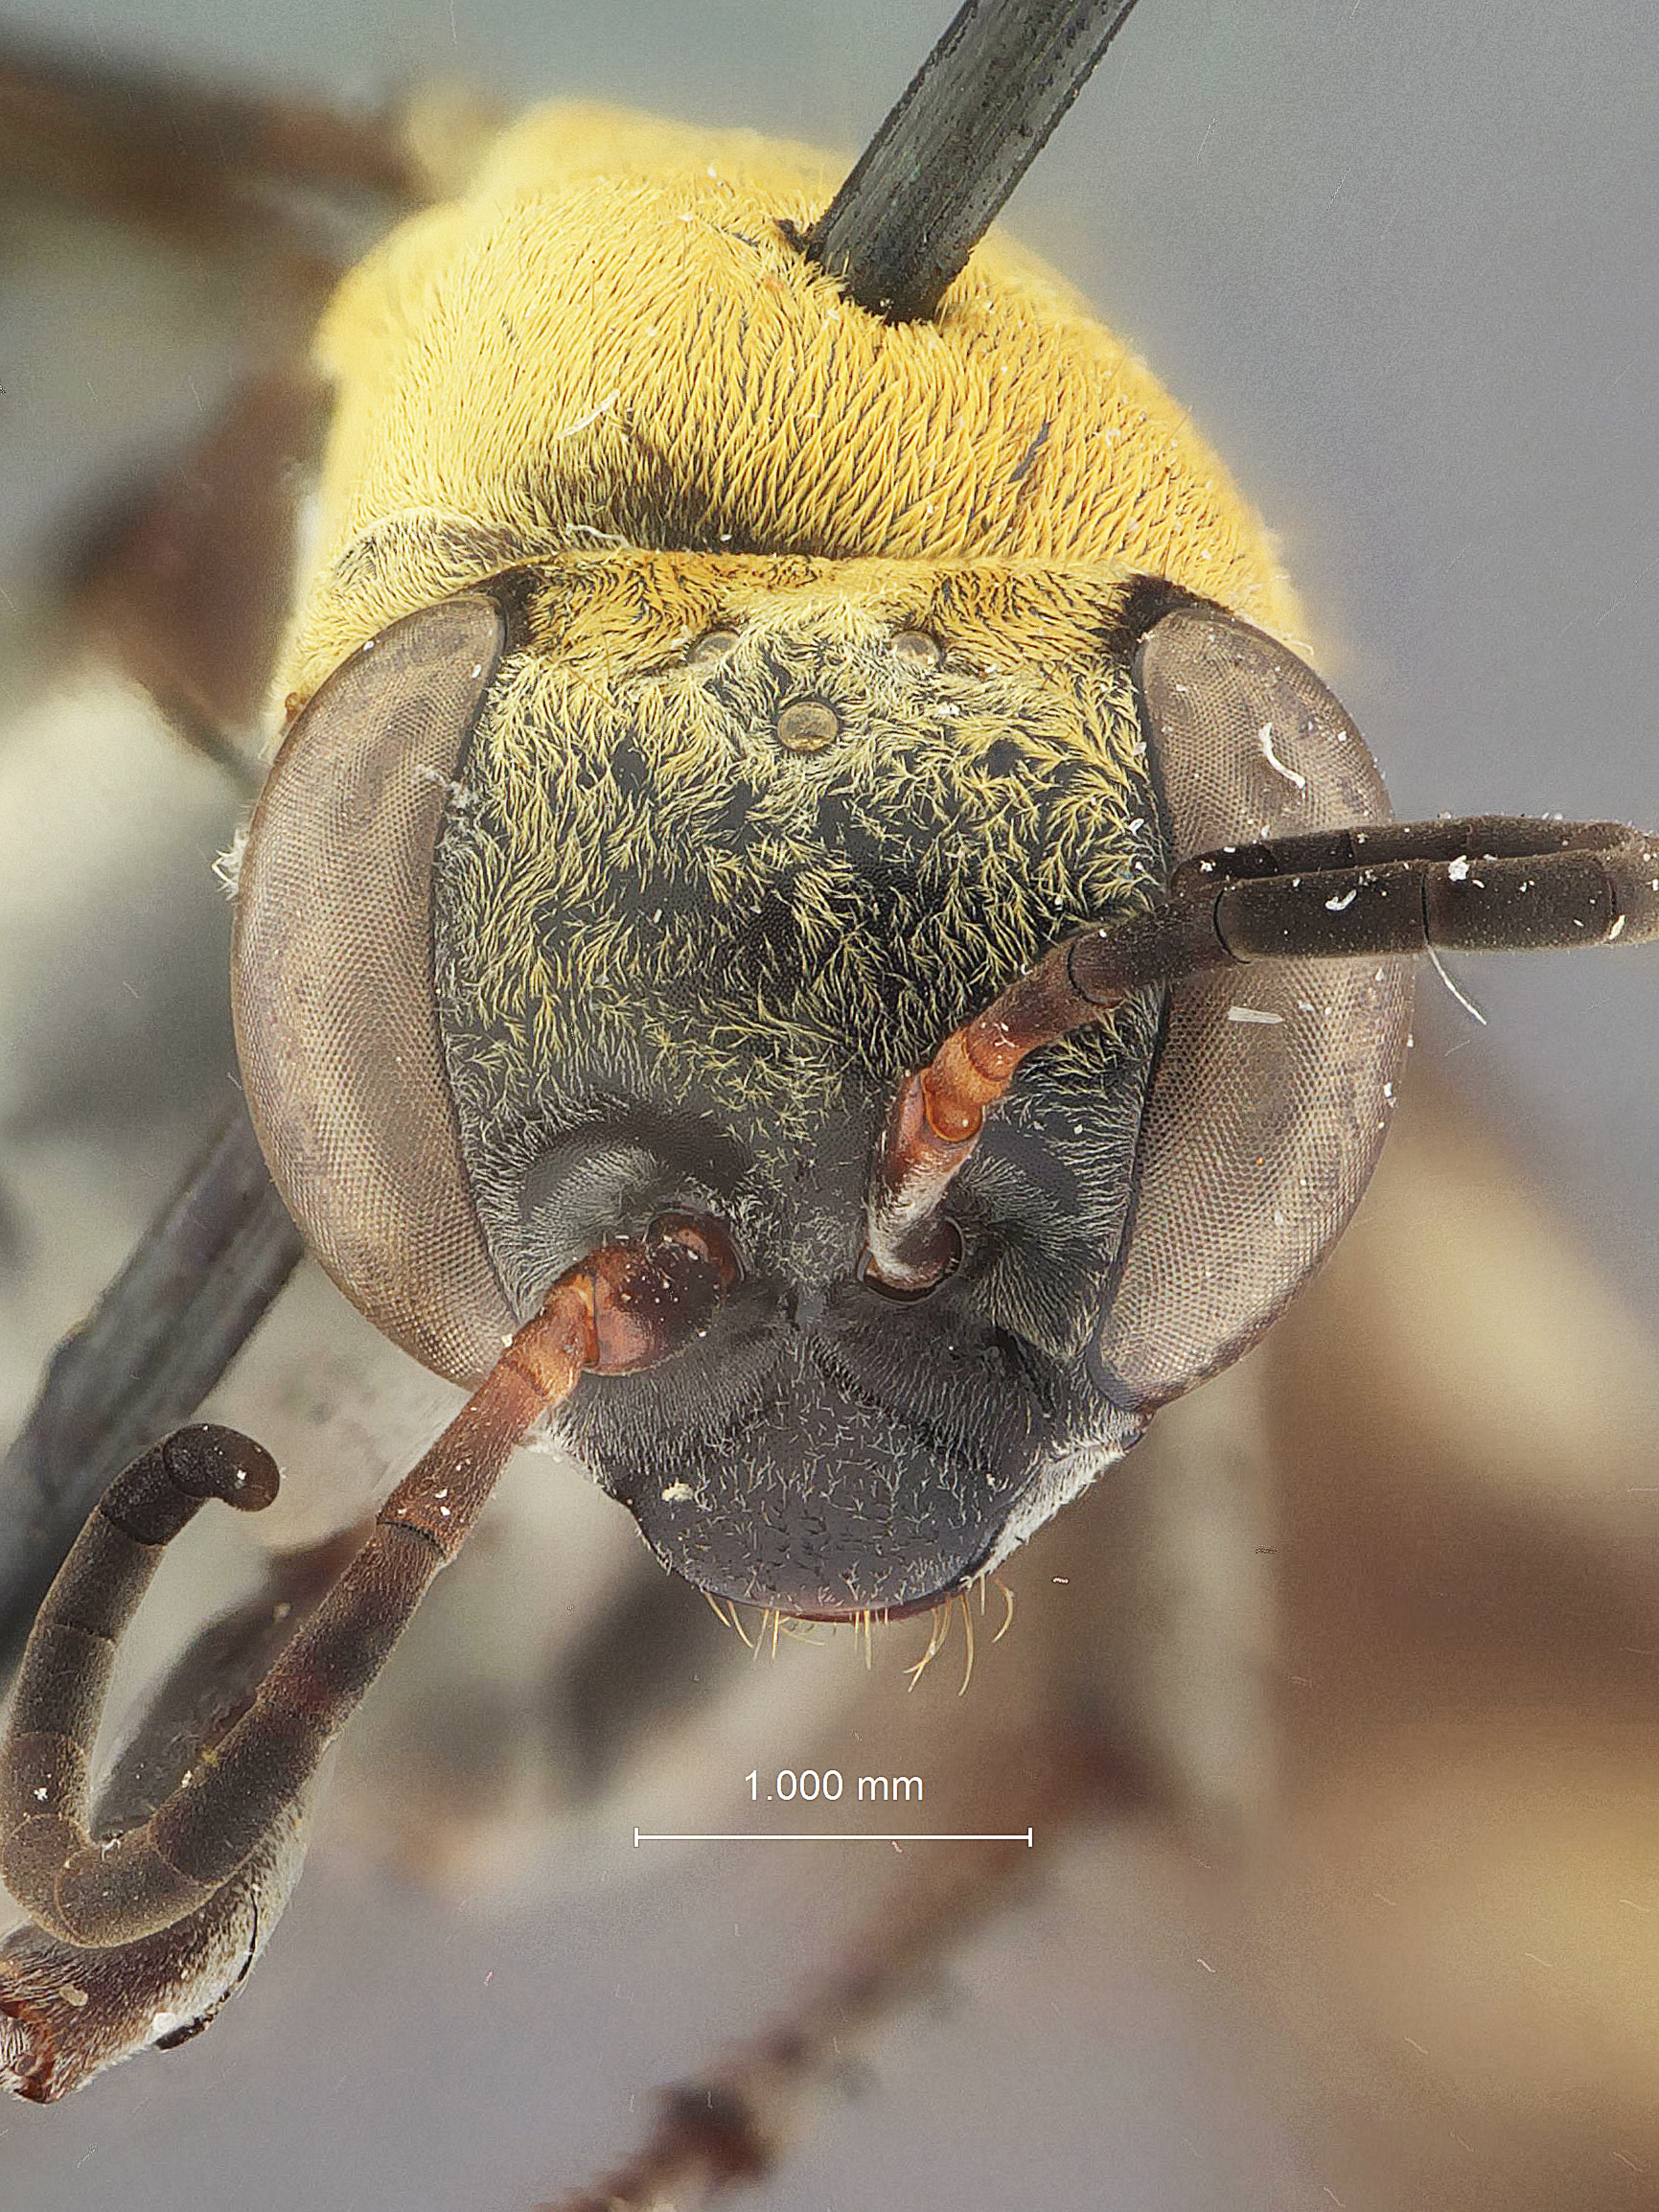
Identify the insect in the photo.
Psorthaspis canipennis
